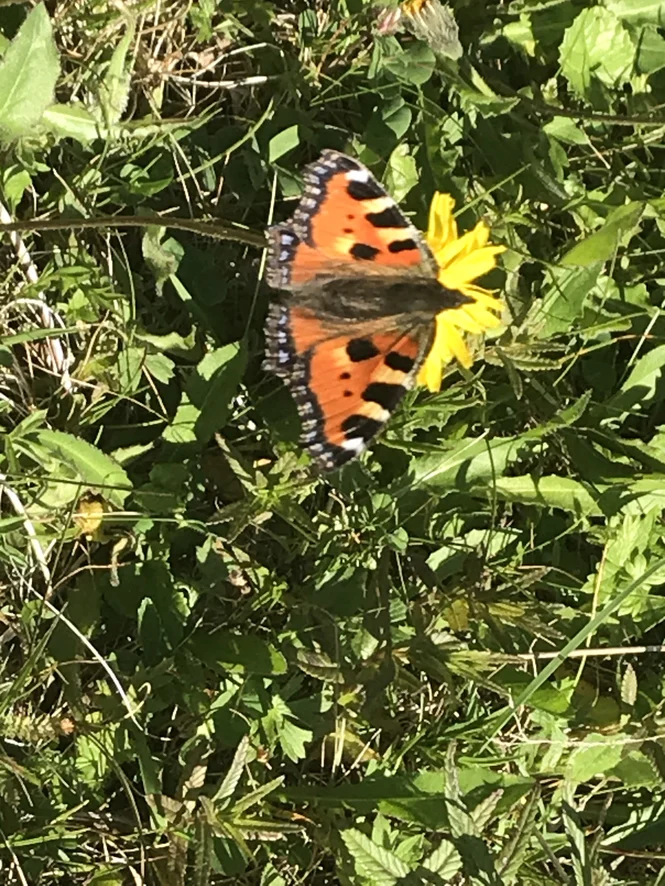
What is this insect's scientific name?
Aglais urticae
